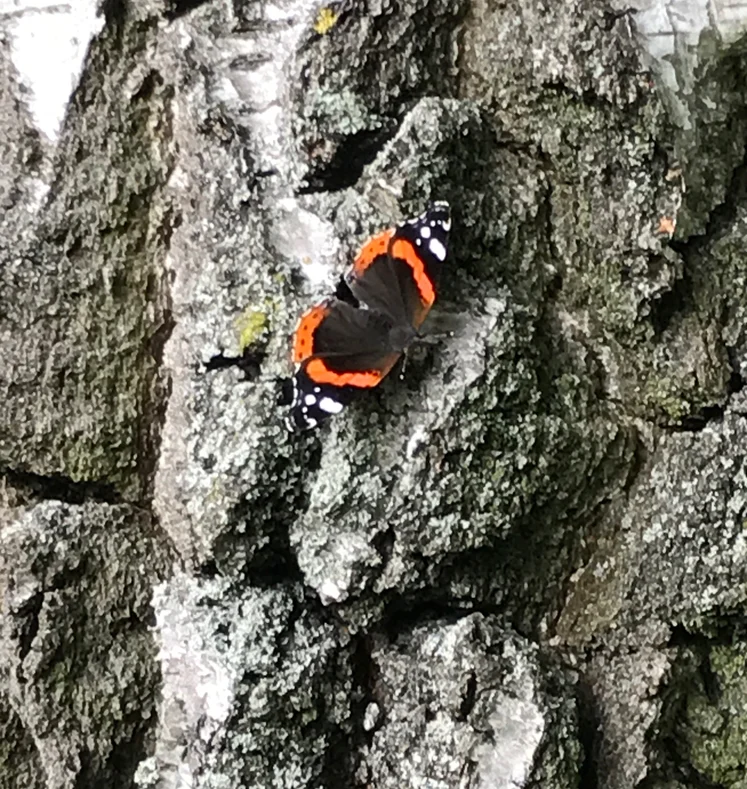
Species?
Vanessa atalanta
